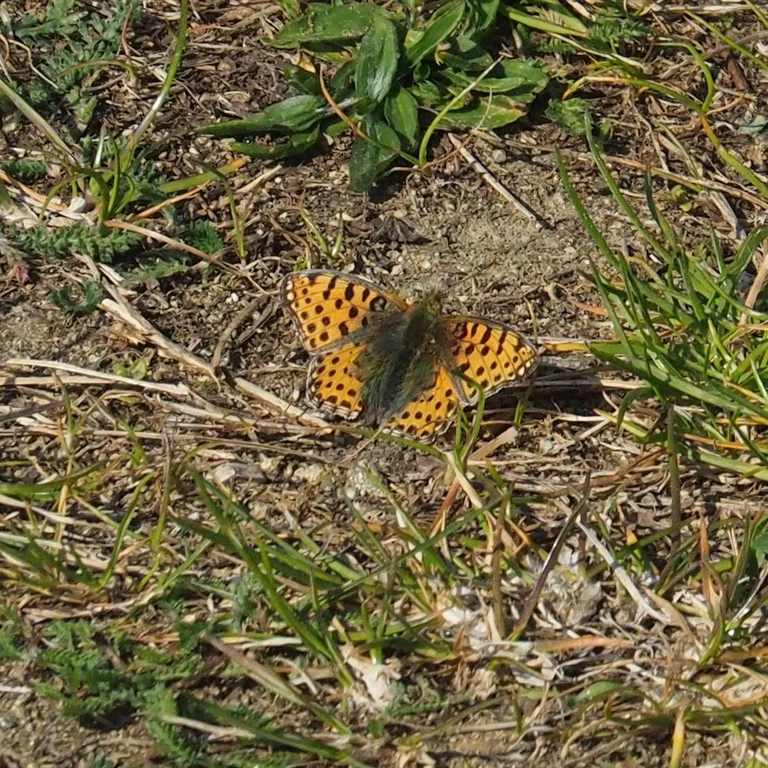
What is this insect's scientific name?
Issoria lathonia
